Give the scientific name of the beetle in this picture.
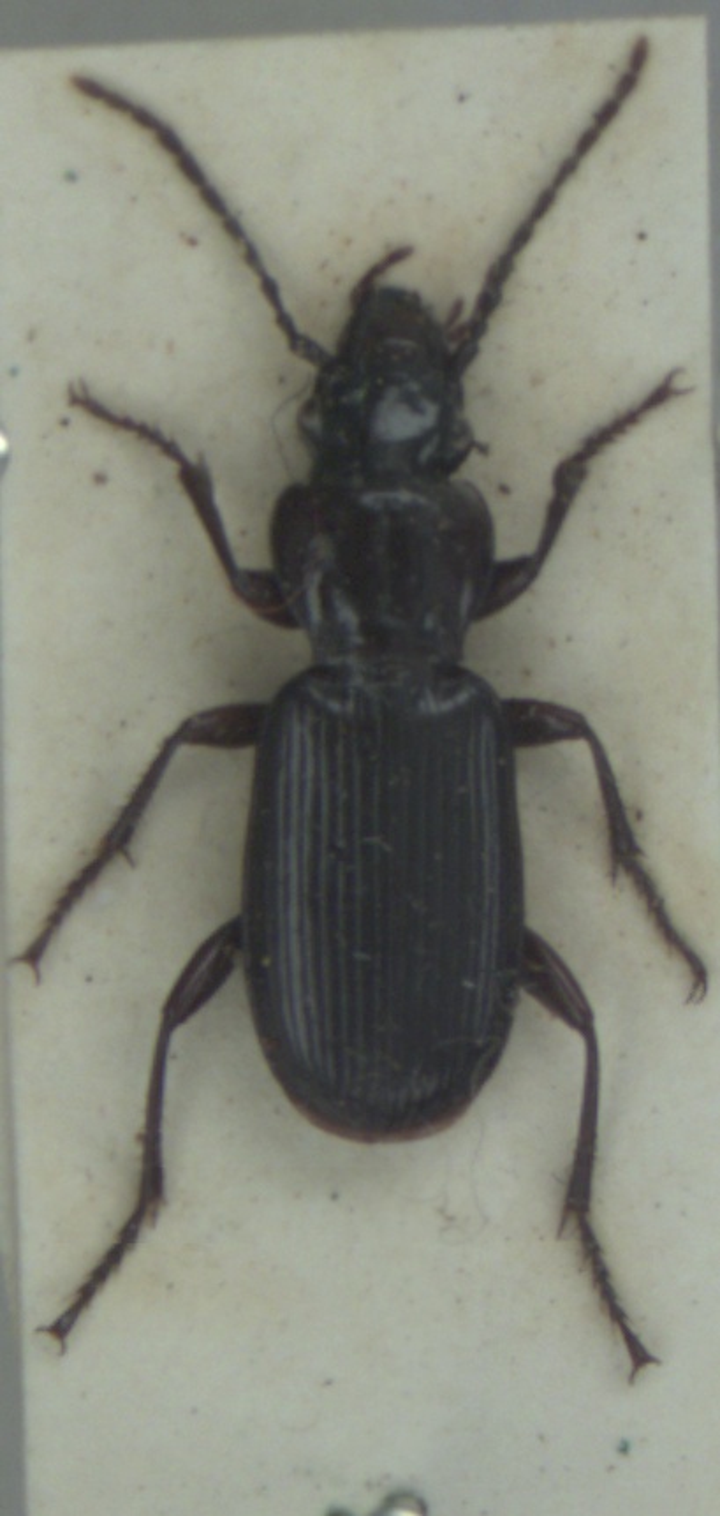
Pterostichus macer
